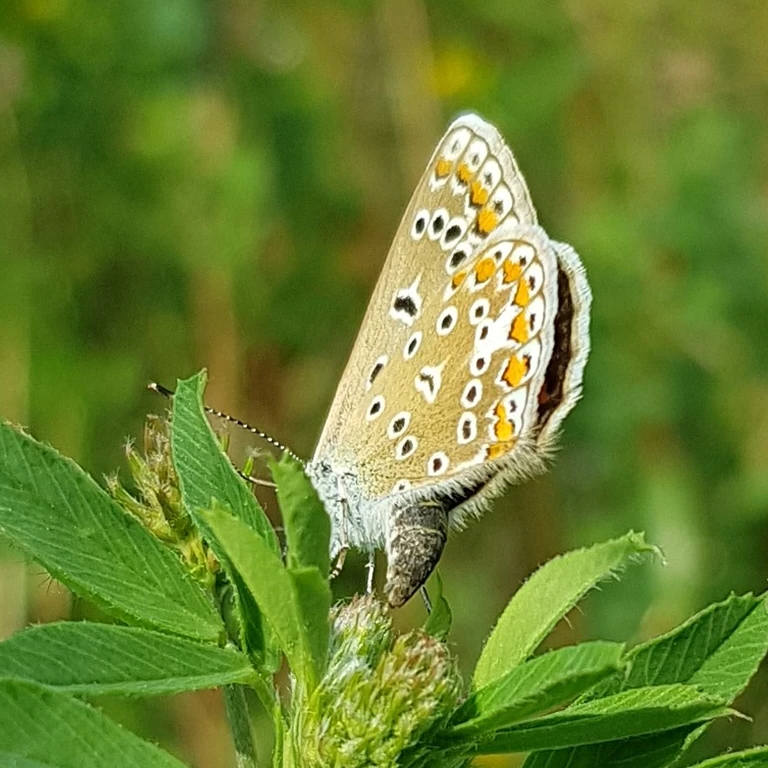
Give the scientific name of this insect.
Polyommatus icarus
